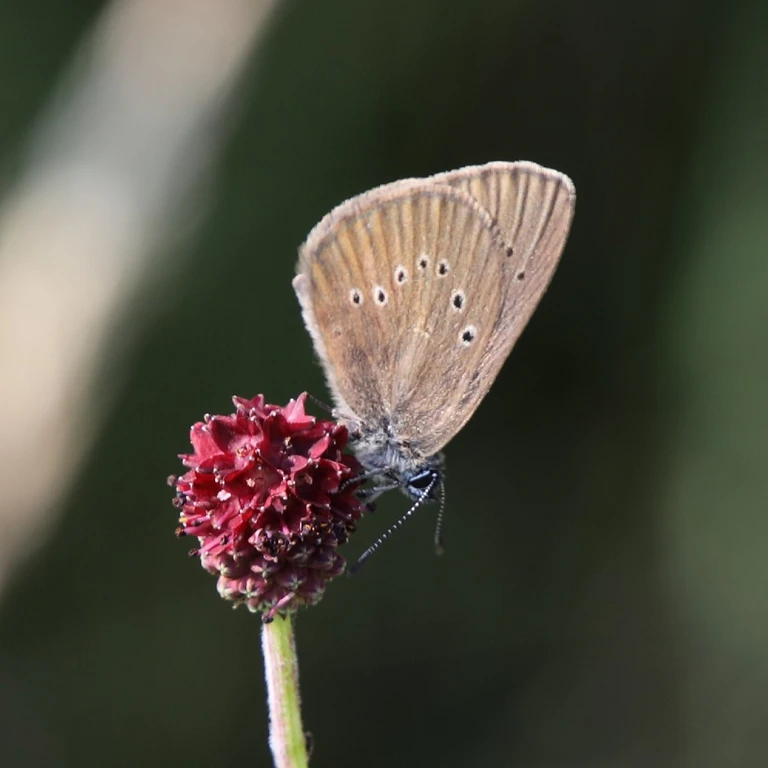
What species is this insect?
Phengaris nausithous (also Maculinea nausithous)
